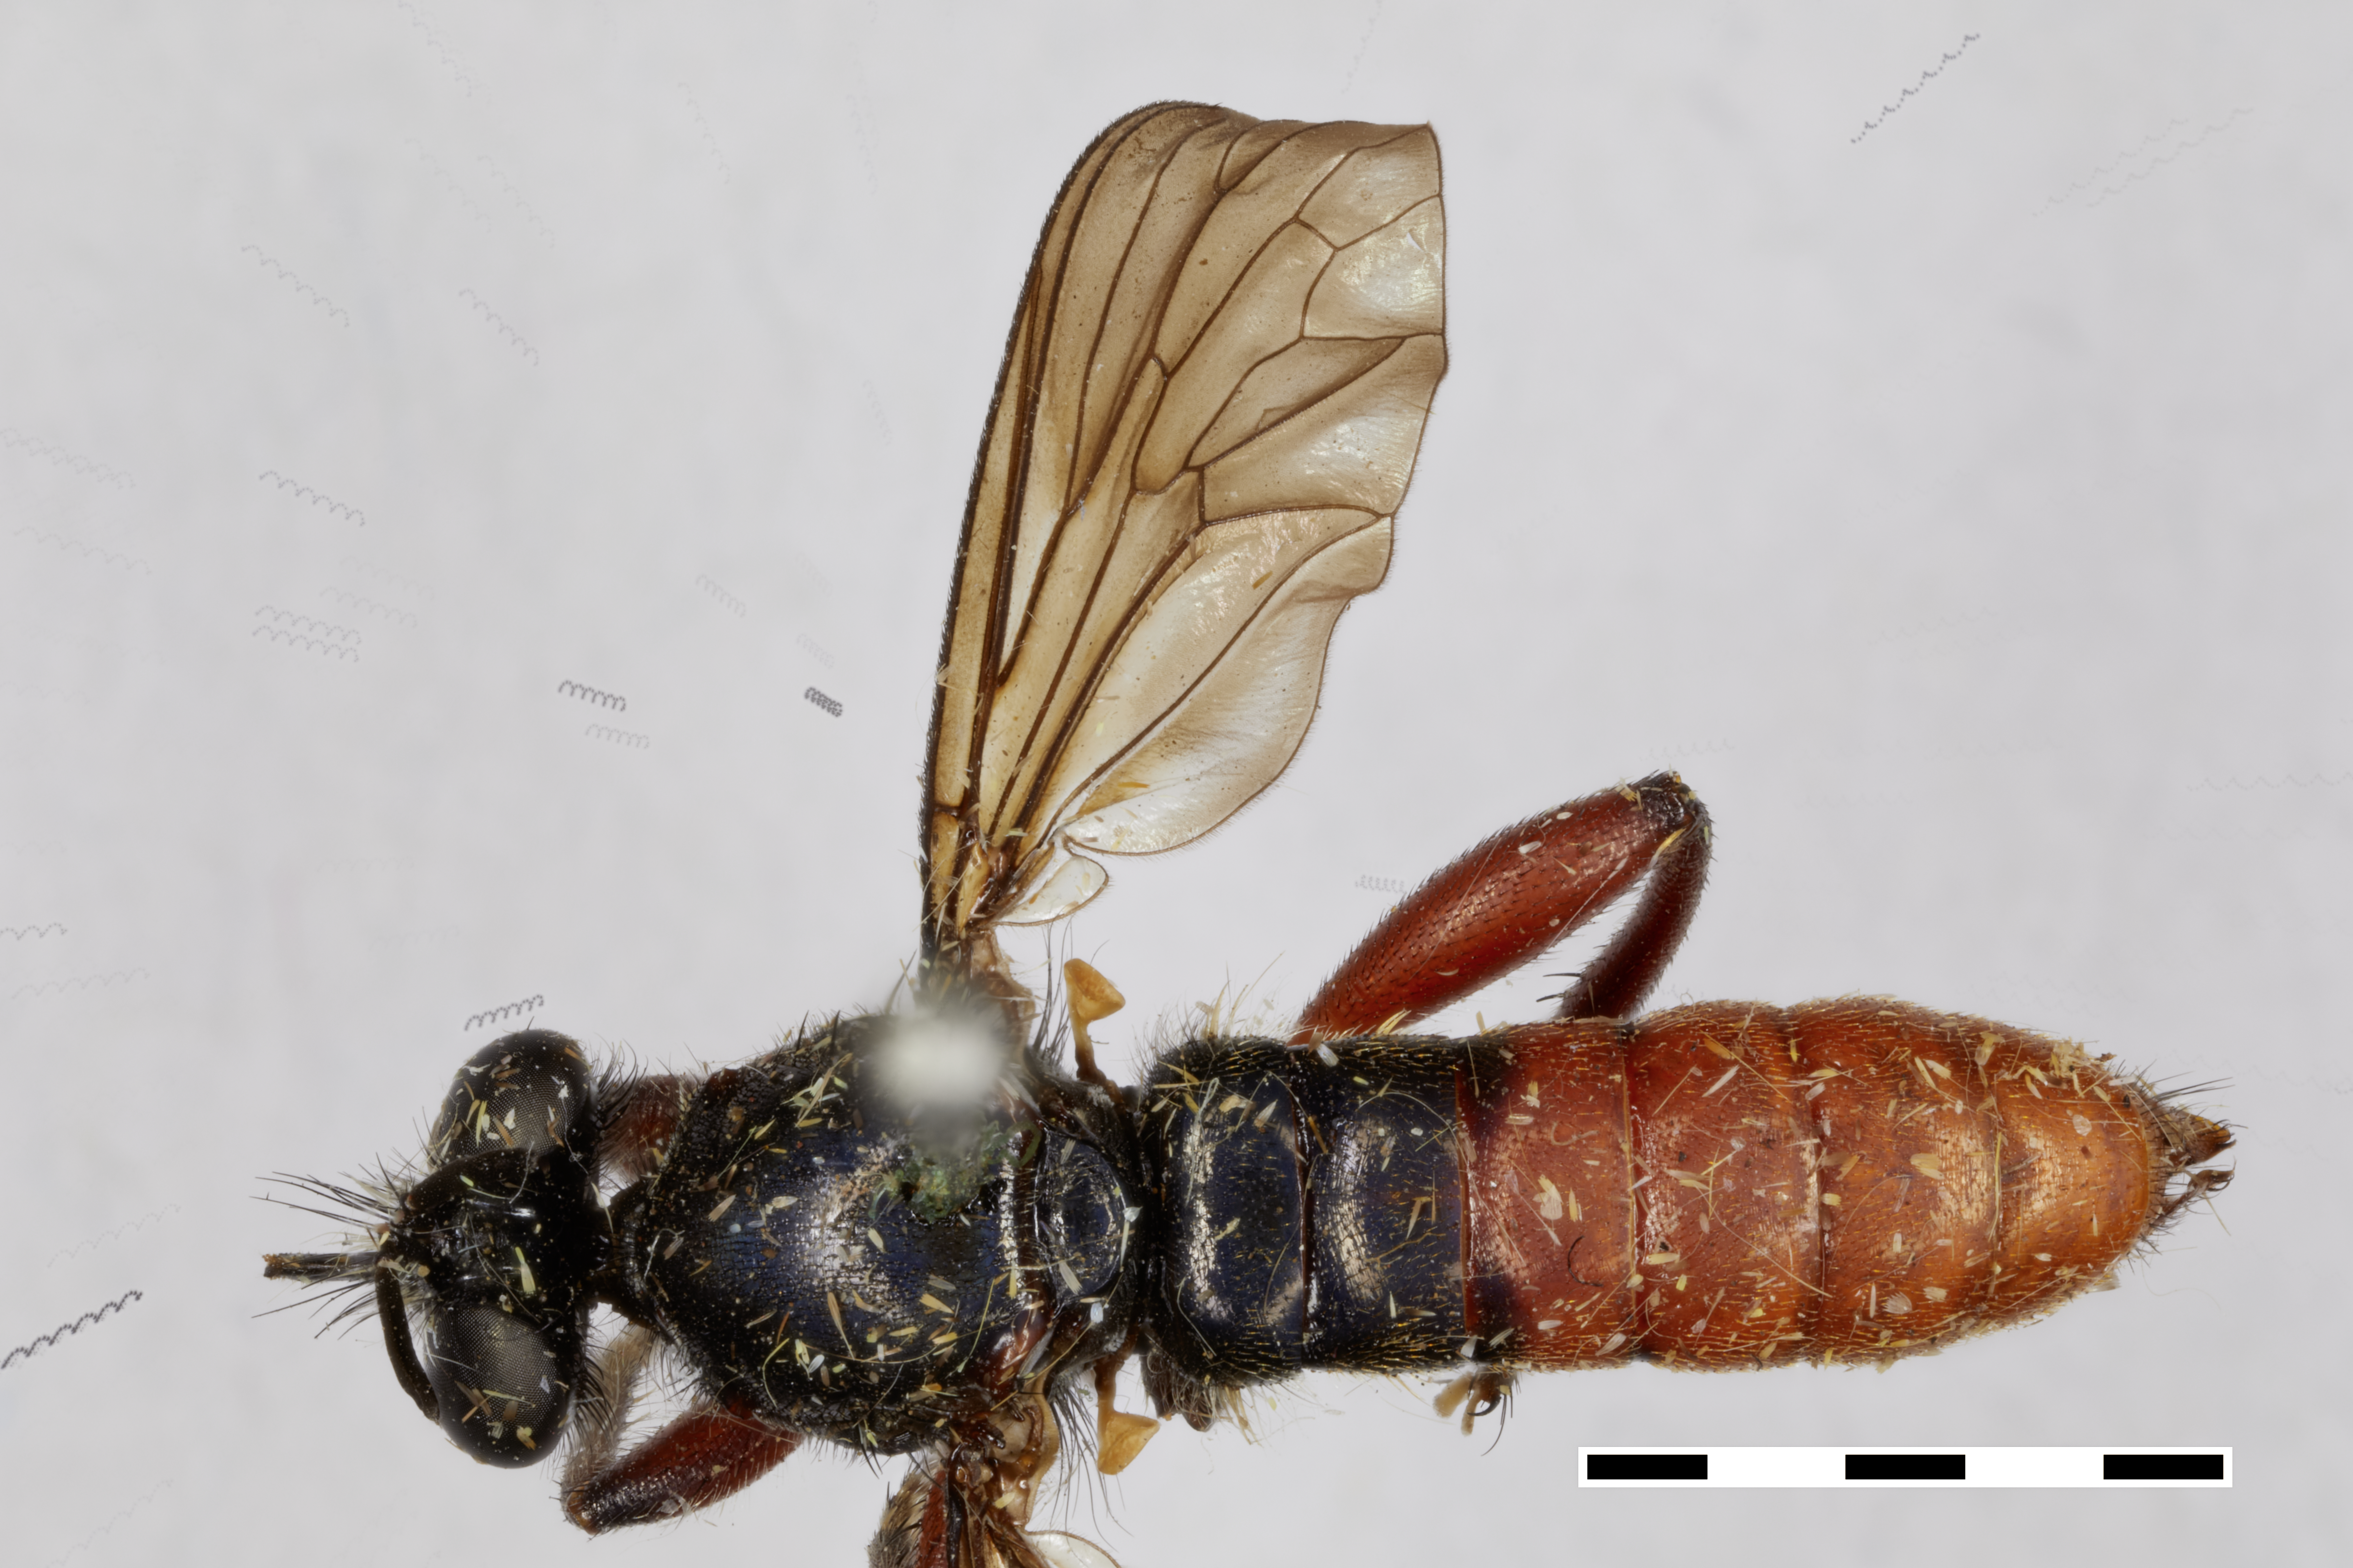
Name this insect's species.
Laphria felis
